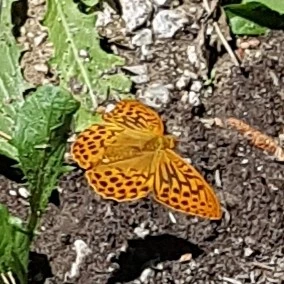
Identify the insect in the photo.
Argynnis paphia
